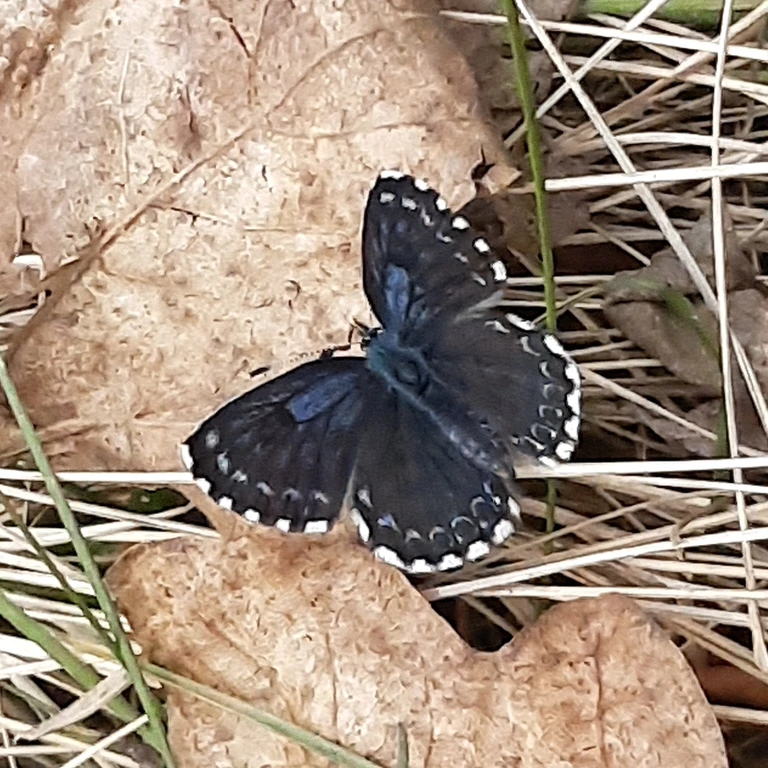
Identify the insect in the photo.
Scolitantides orion
